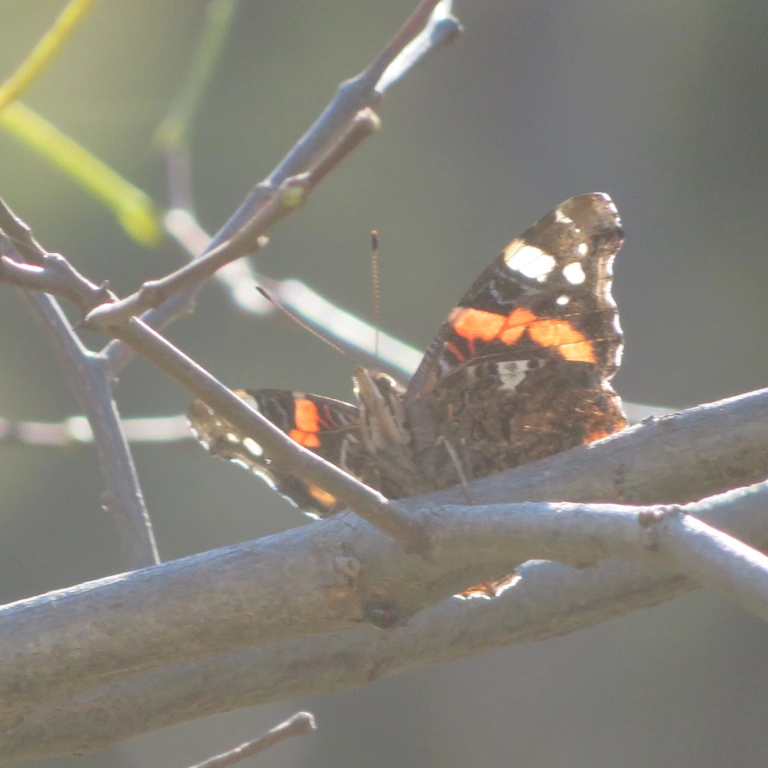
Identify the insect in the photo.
Vanessa atalanta
